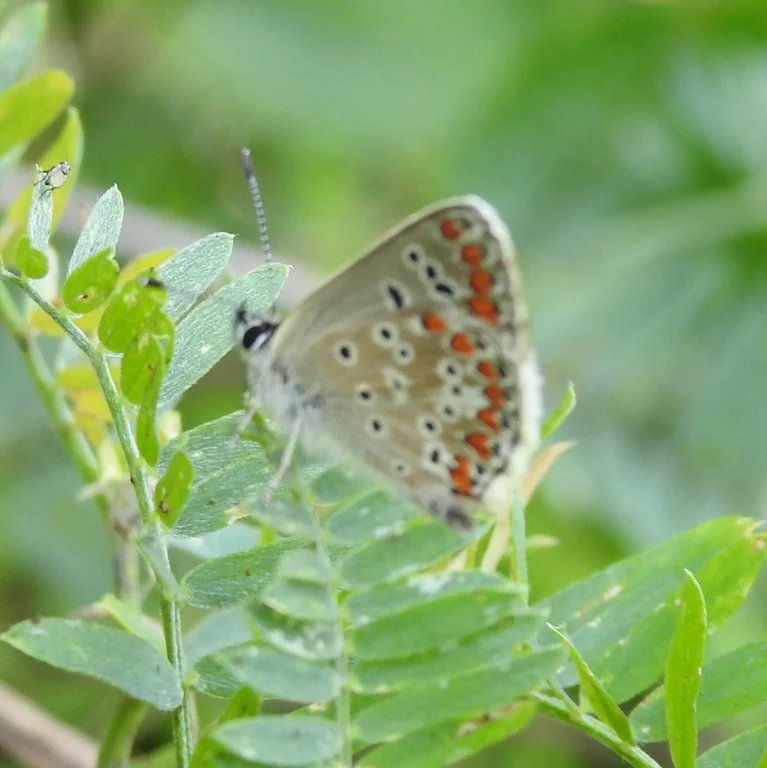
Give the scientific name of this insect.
Aricia agestis/artaxerxes
